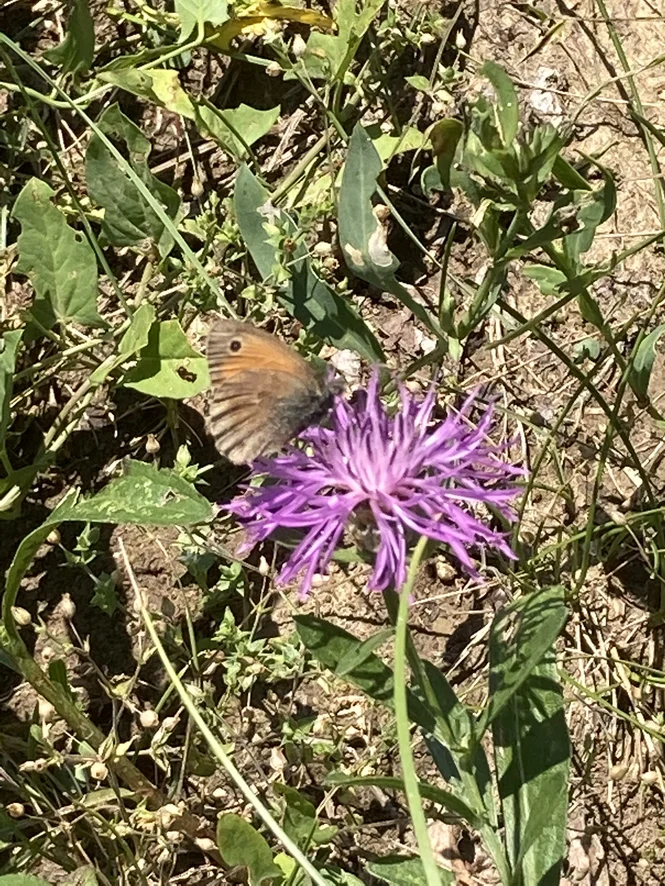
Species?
Coenonympha pamphilus
